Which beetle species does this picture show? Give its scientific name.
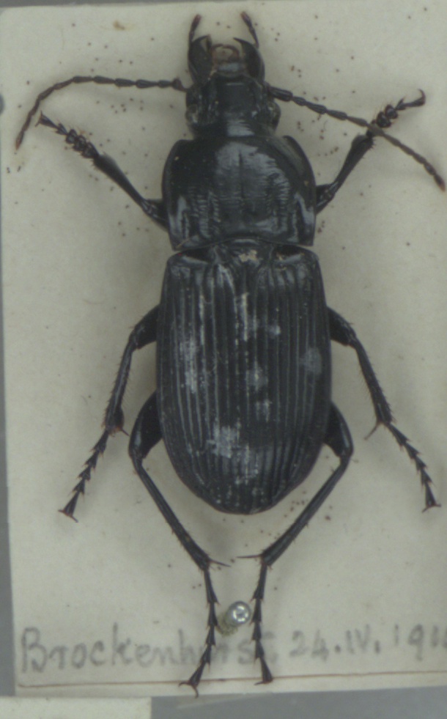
Abax parallelepipedus
